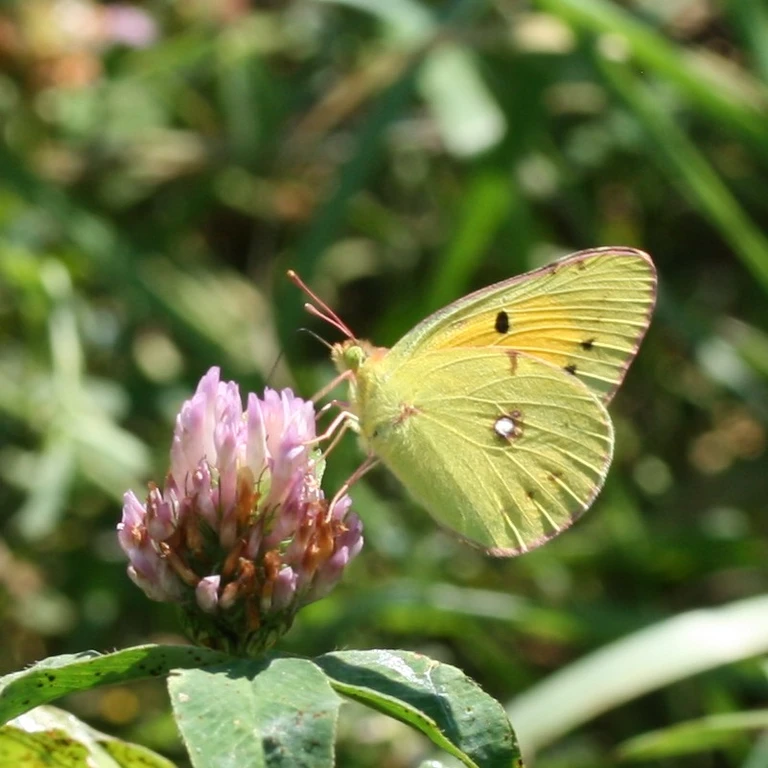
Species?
Colias croceus
